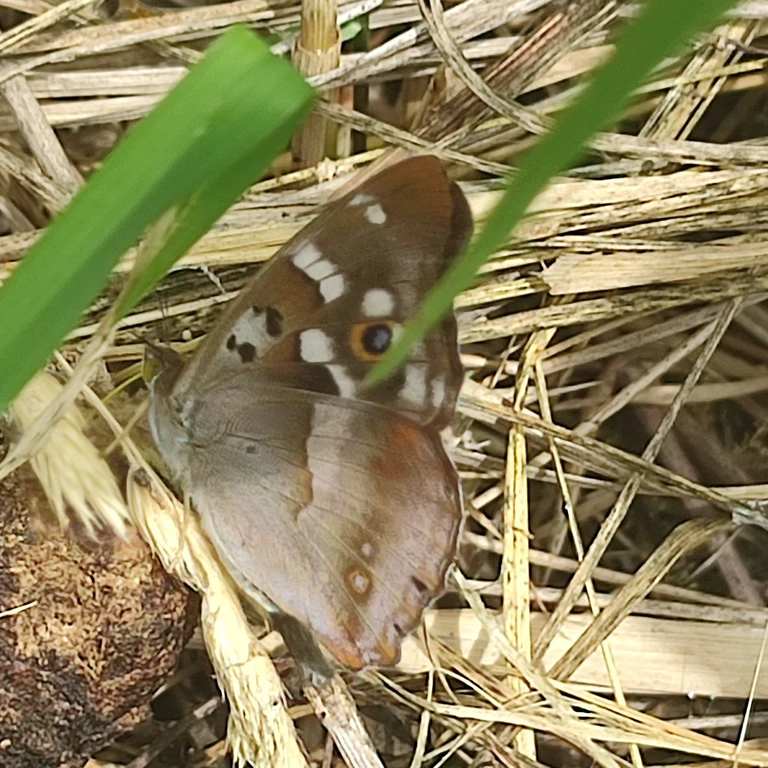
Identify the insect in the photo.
Apatura ilia
